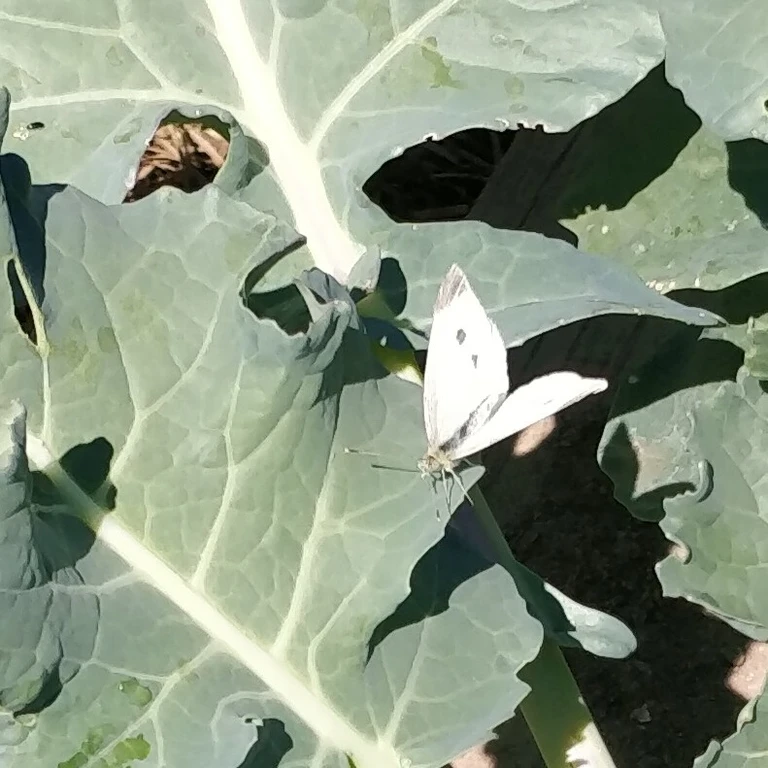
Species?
Pieris rapae
